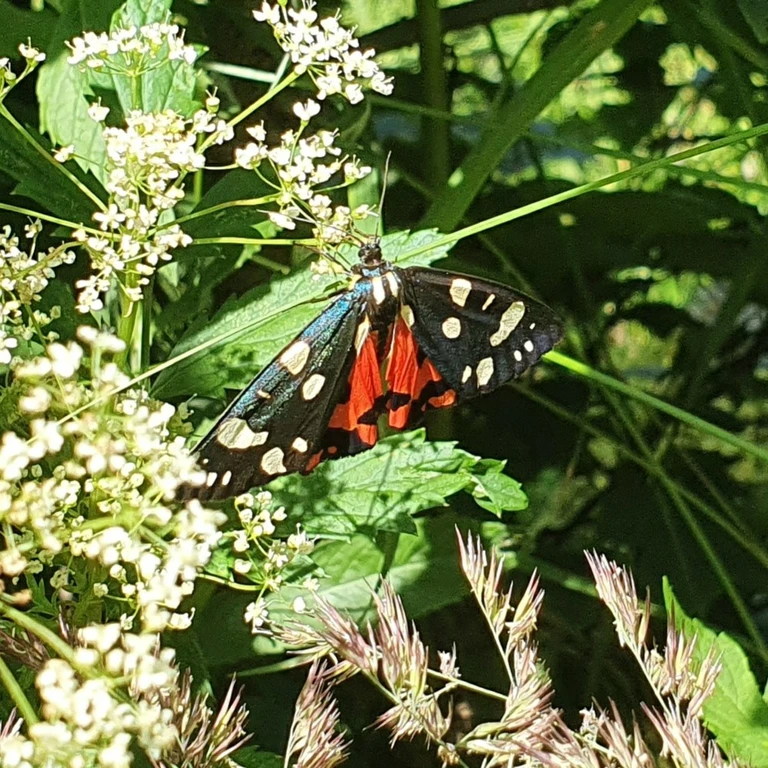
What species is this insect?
Callimorpha dominula
